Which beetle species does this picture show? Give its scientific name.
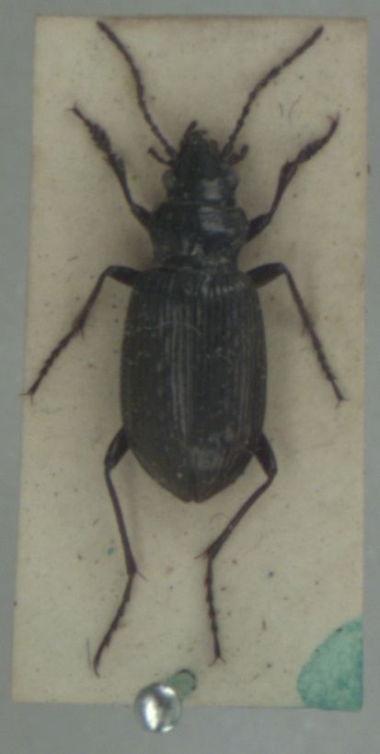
Pelophila borealis
